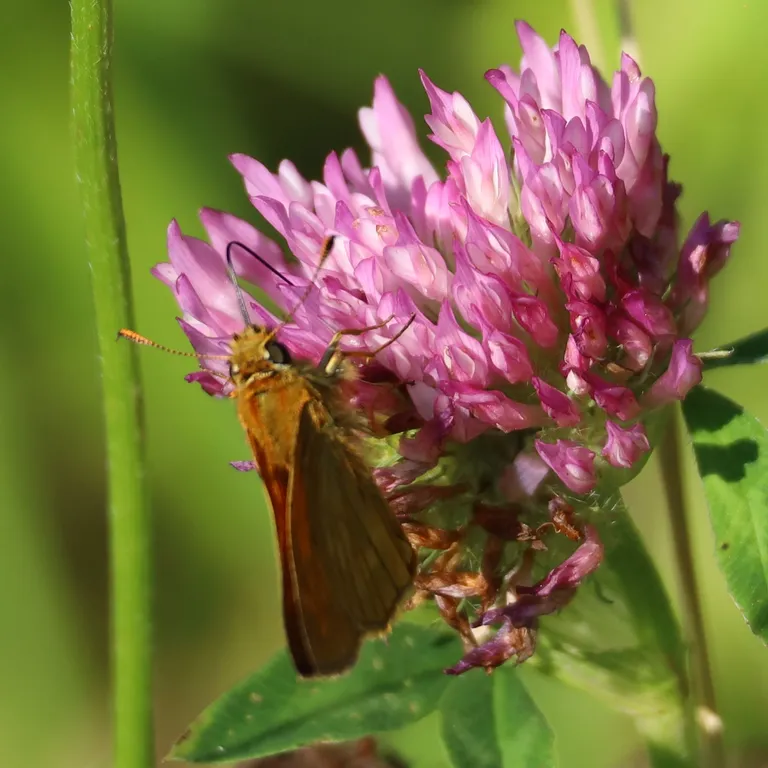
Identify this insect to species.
Ochlodes sylvanus (also Ochlodes venata)
